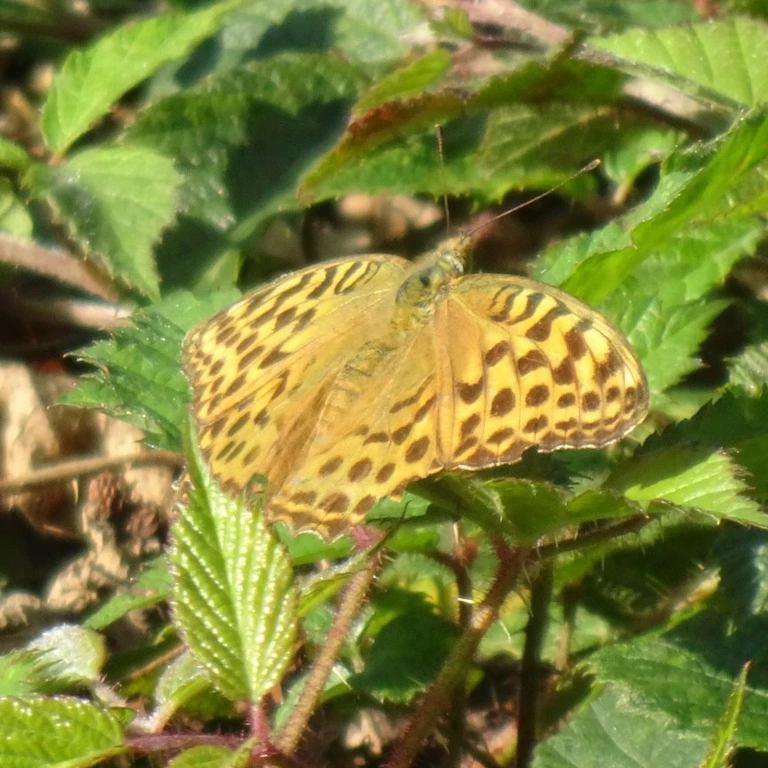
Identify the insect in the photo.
Argynnis paphia
